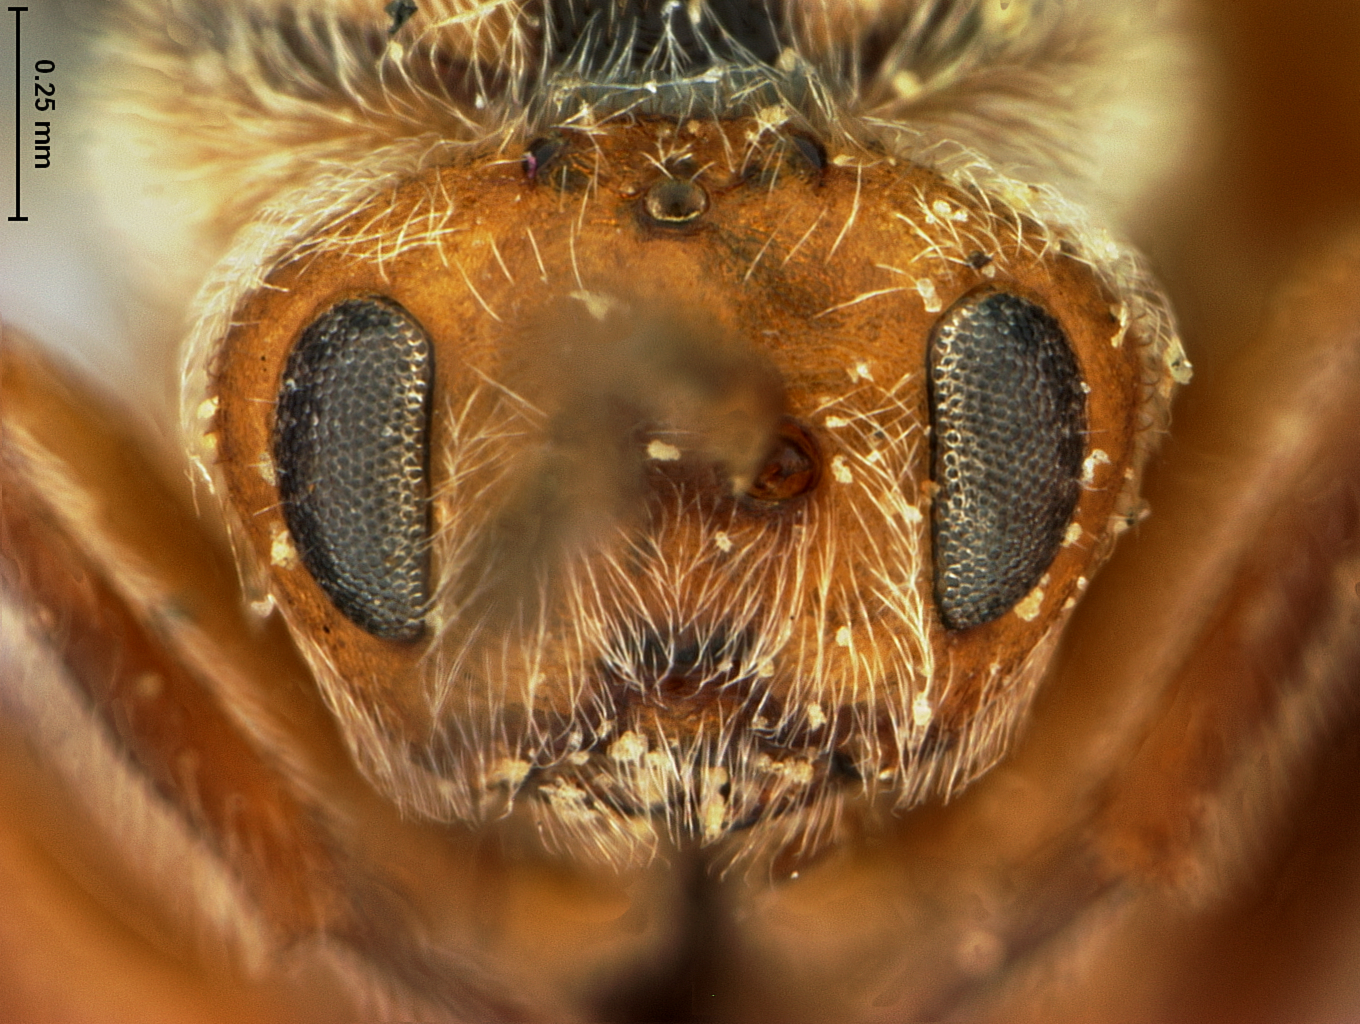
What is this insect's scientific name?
Disholcaspis prehensa
